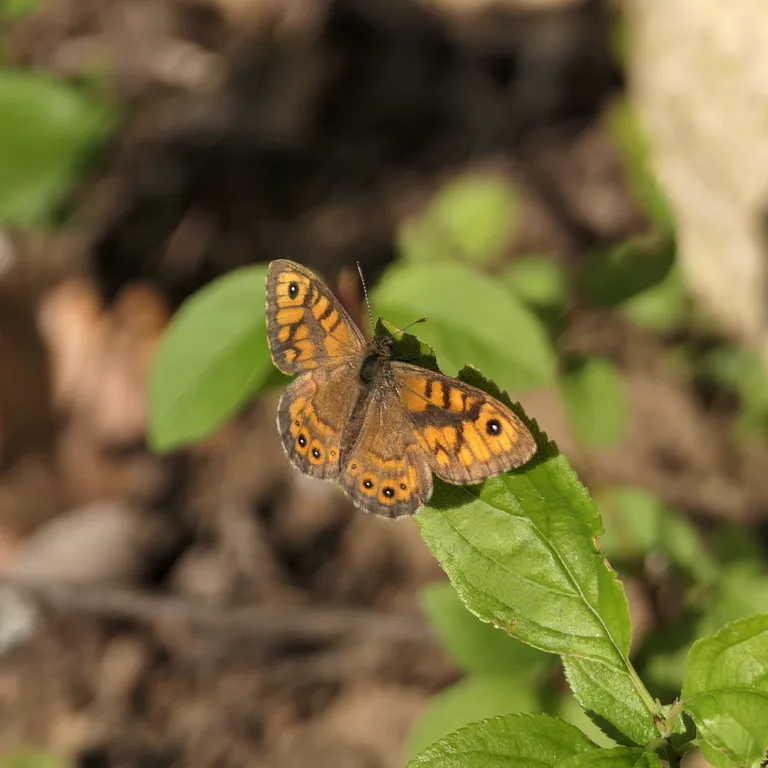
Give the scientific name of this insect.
Lasiommata megera (also Pararge megera)
